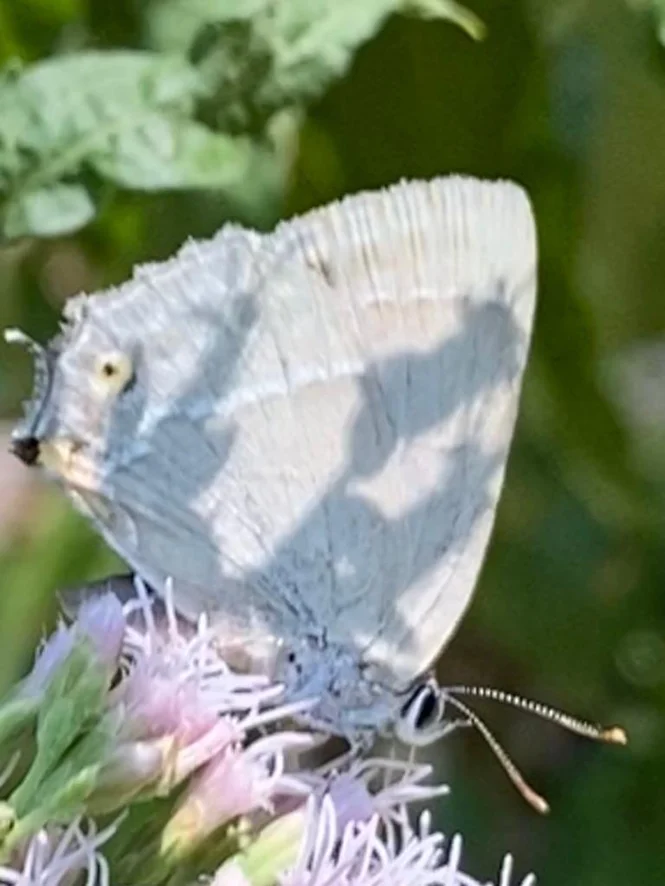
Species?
Favonius quercus (also Quercusia quercus)
